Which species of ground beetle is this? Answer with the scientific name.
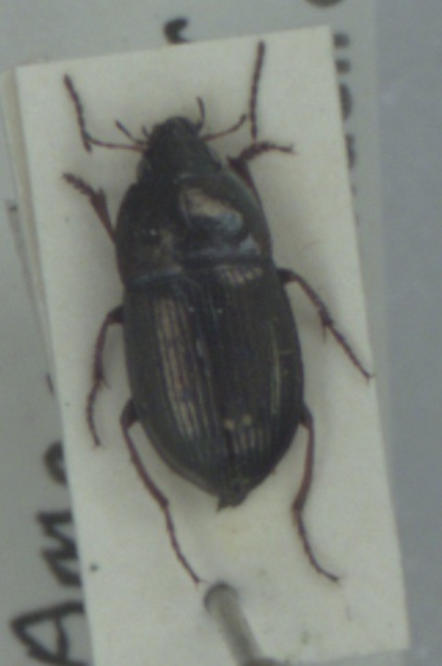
Amara convexior
